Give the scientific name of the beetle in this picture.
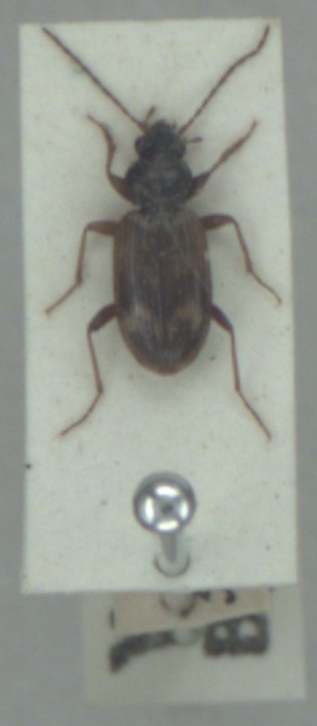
Bembidion dentellum
